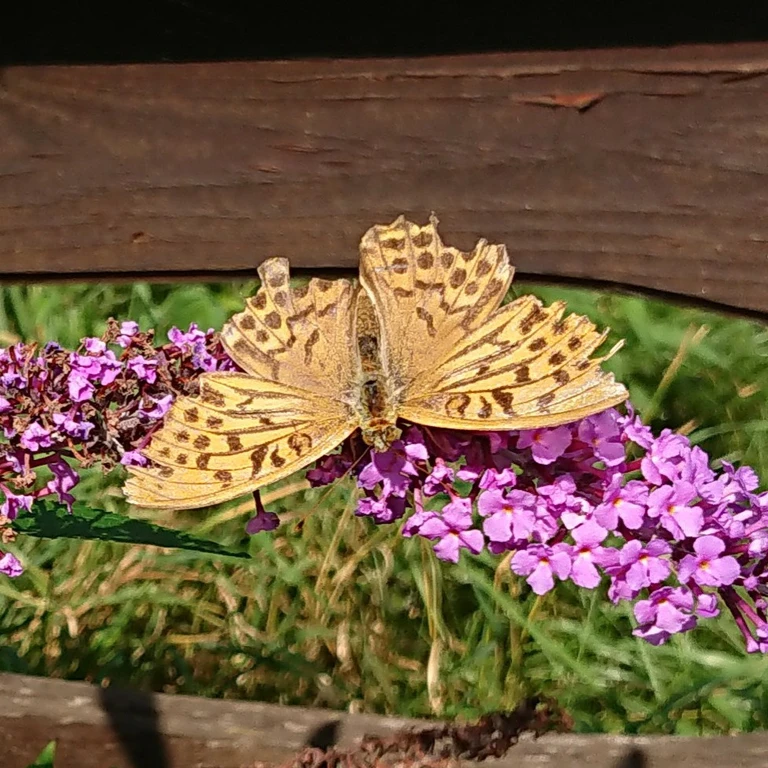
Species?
Argynnis paphia
